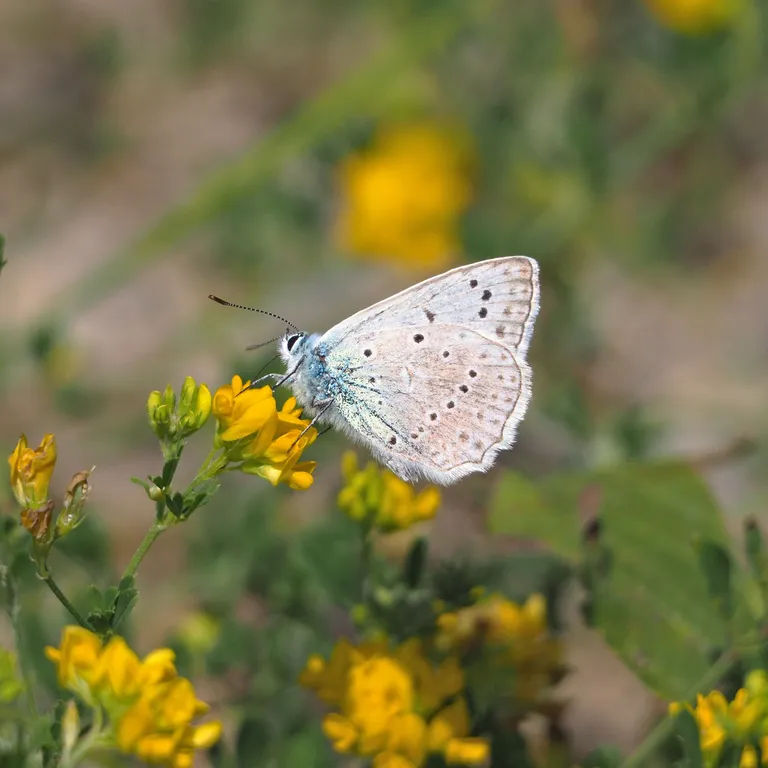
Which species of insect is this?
Polyommatus daphnis
